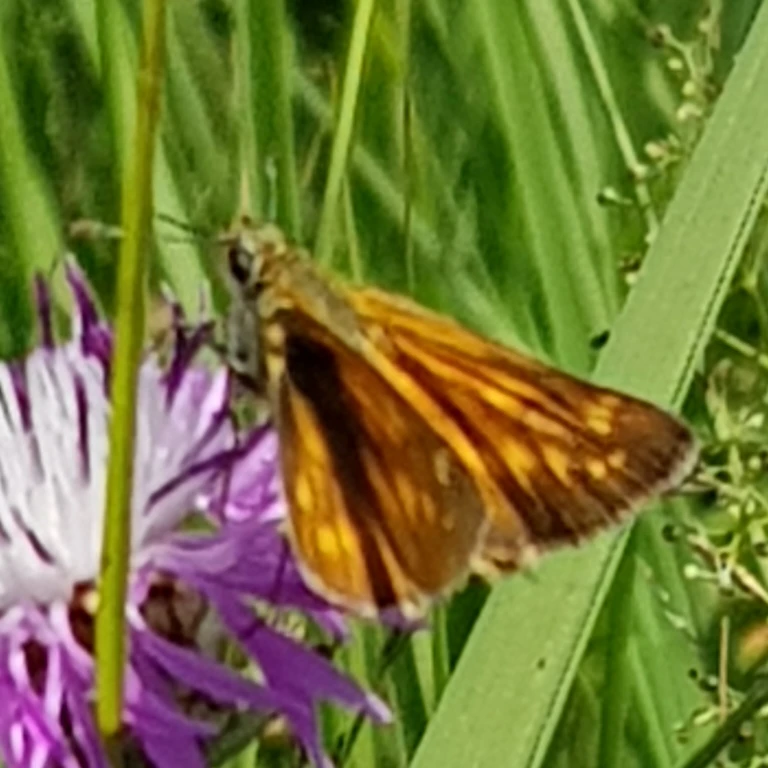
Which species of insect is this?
Ochlodes sylvanus (also Ochlodes venata)
